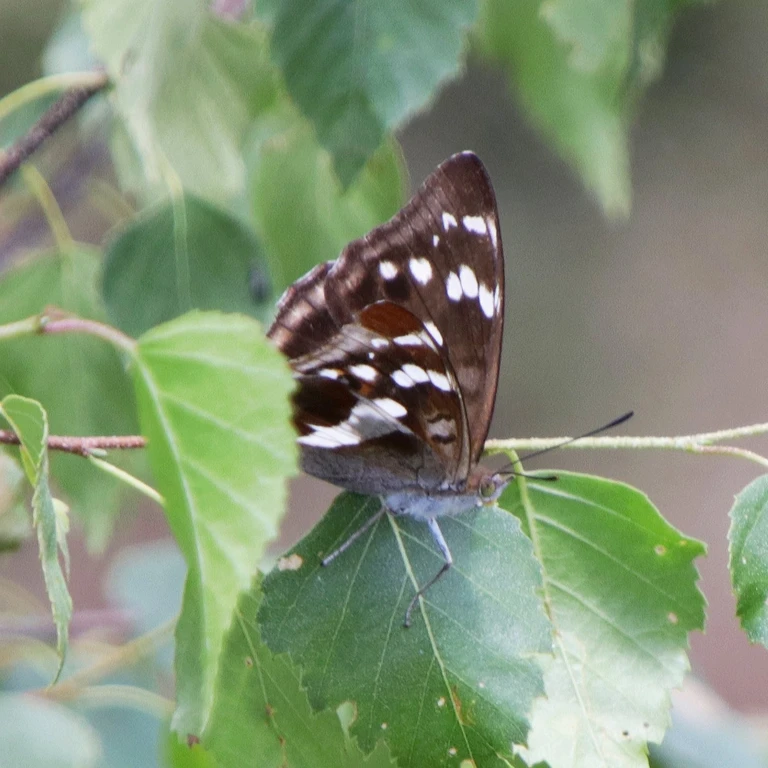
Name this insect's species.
Apatura iris
